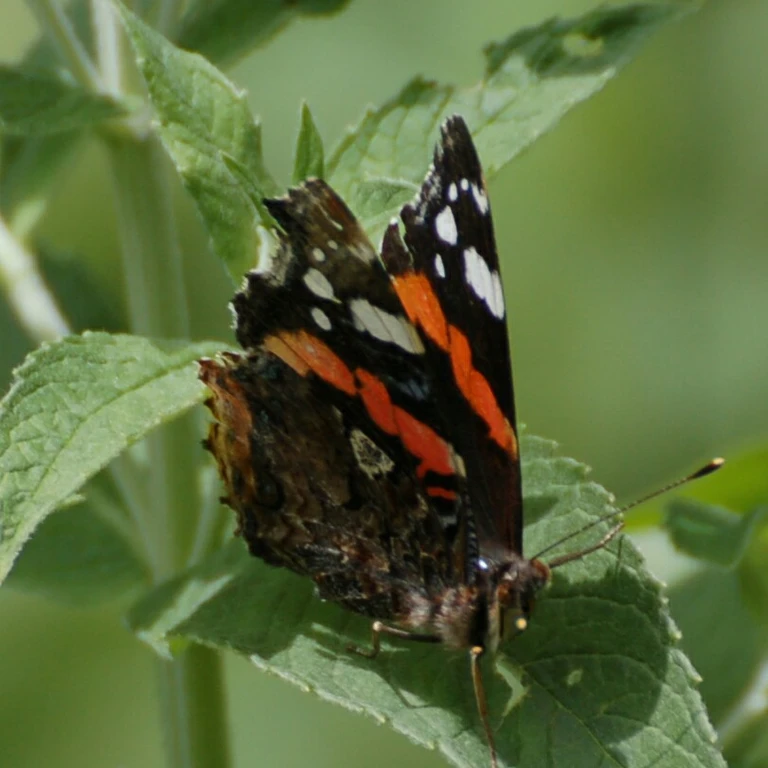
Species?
Vanessa atalanta
